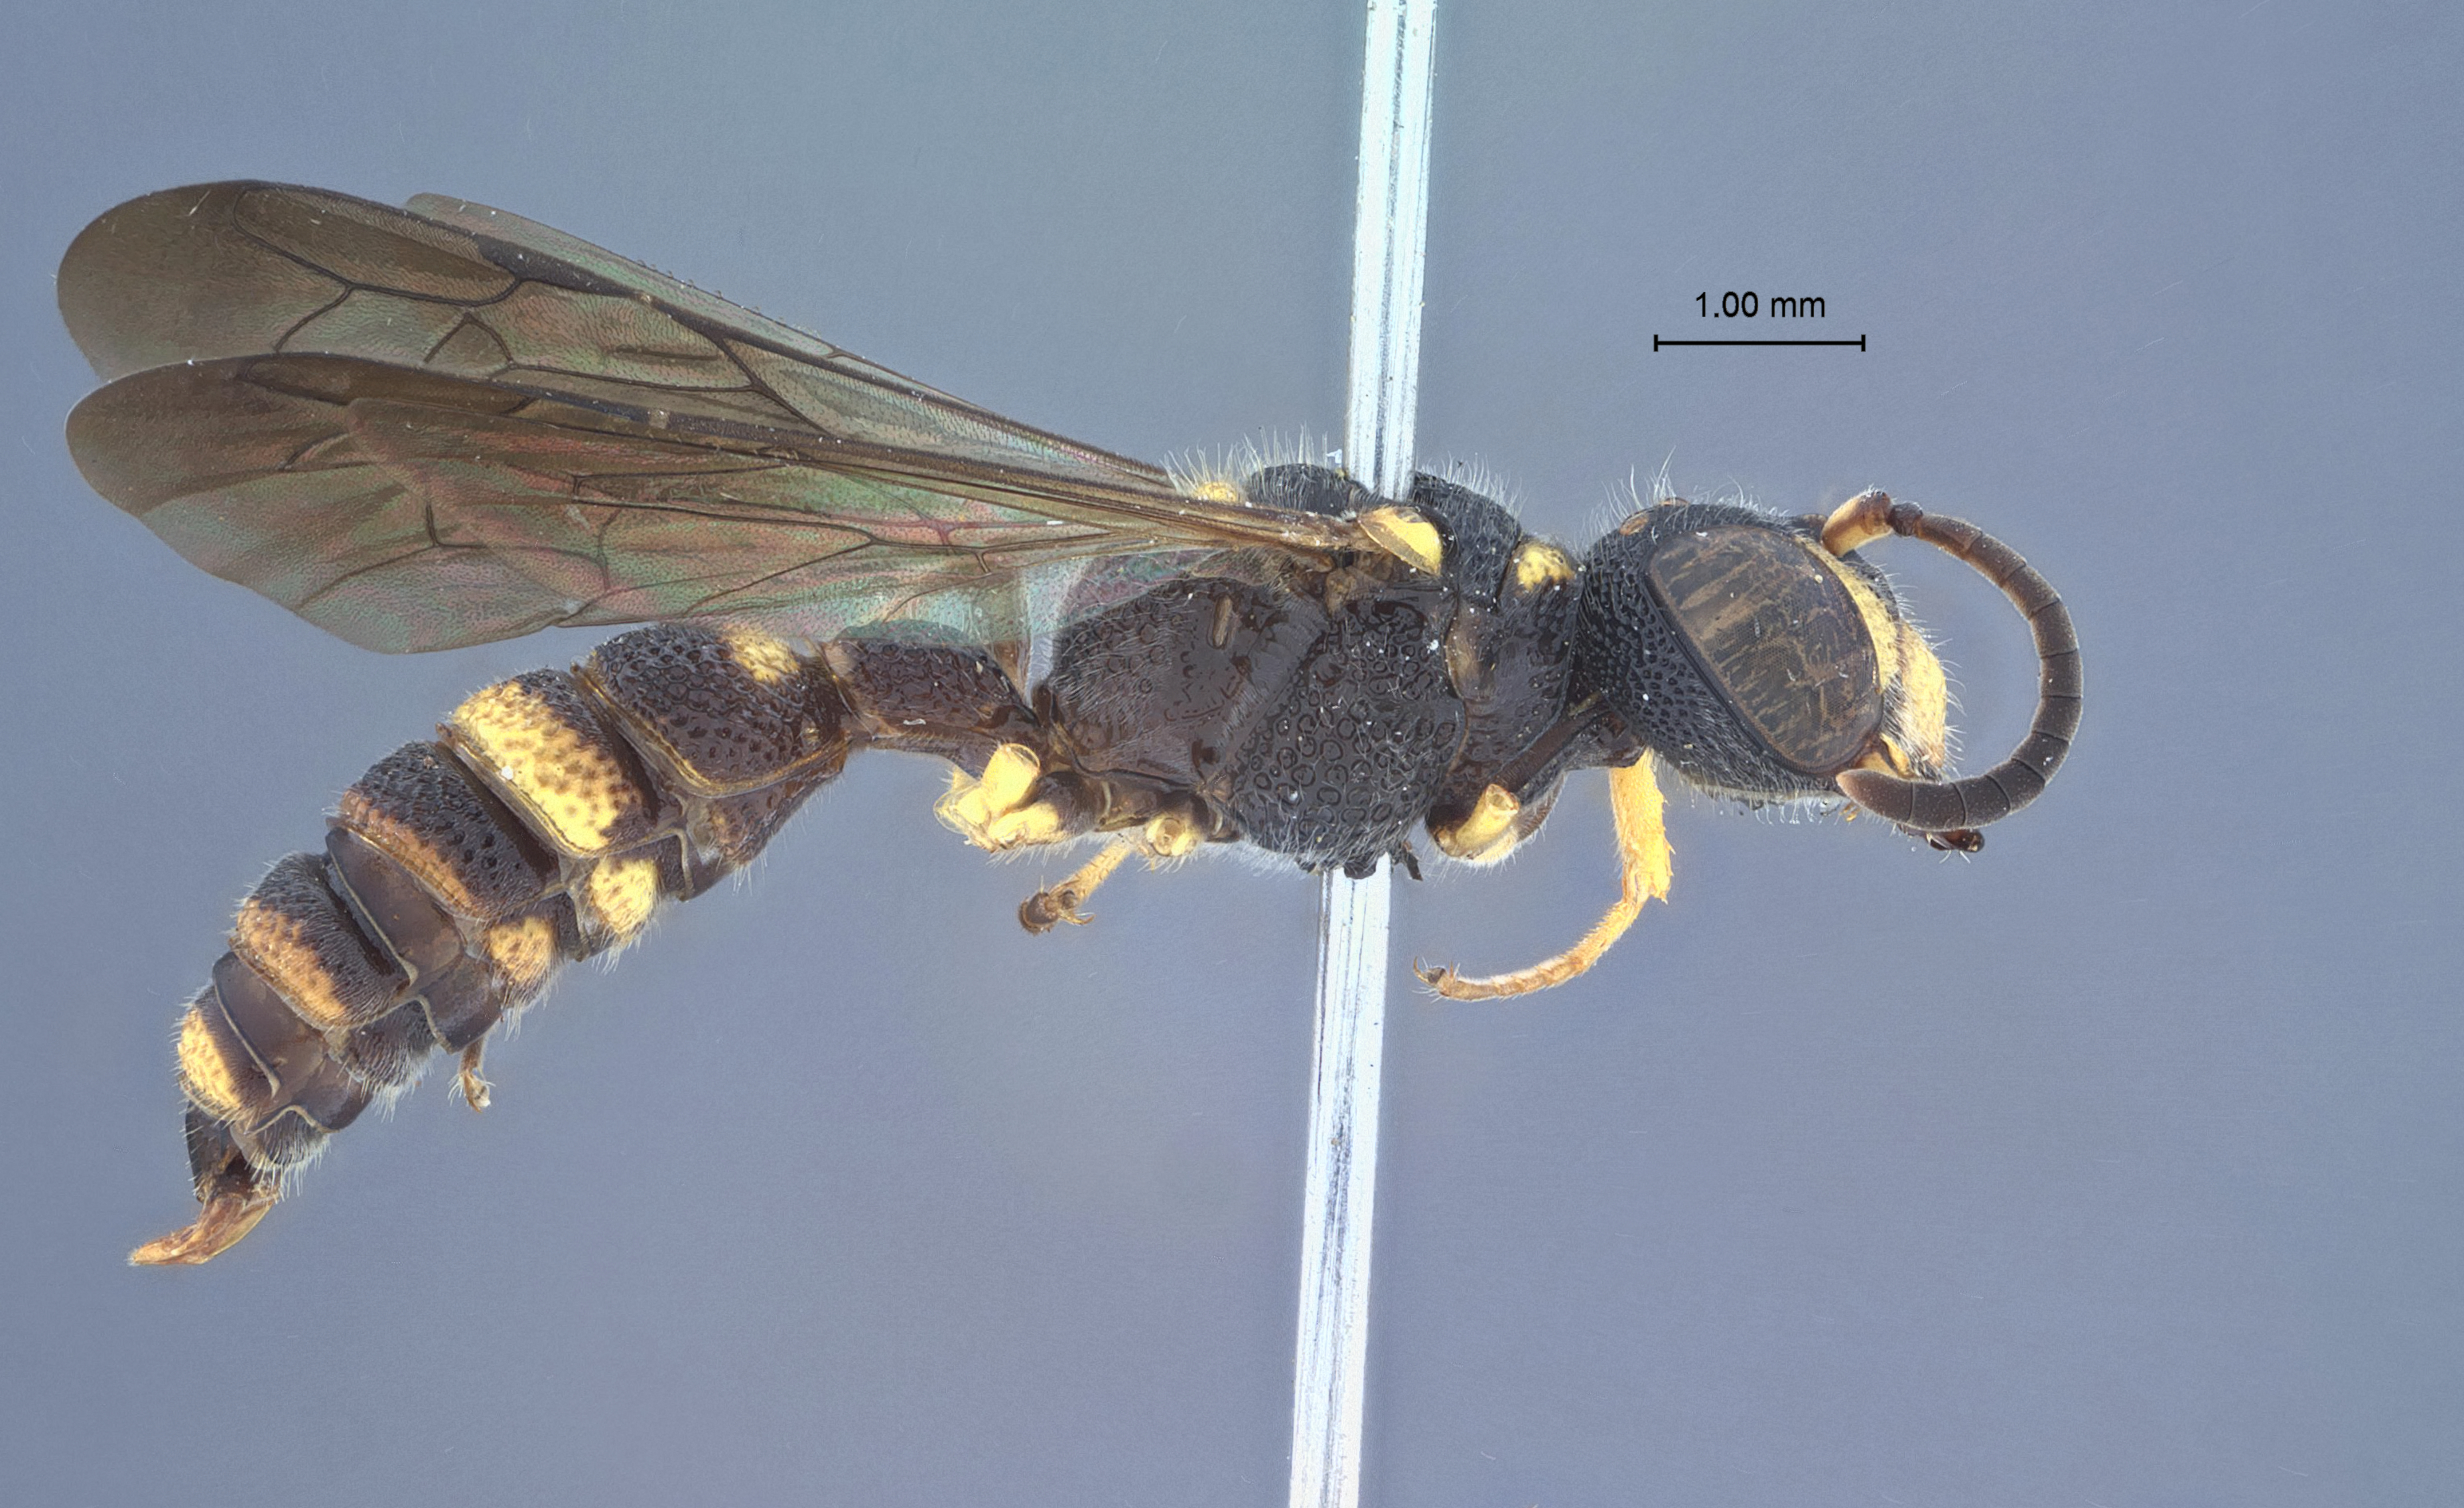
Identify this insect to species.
Cerceris umbinifera
